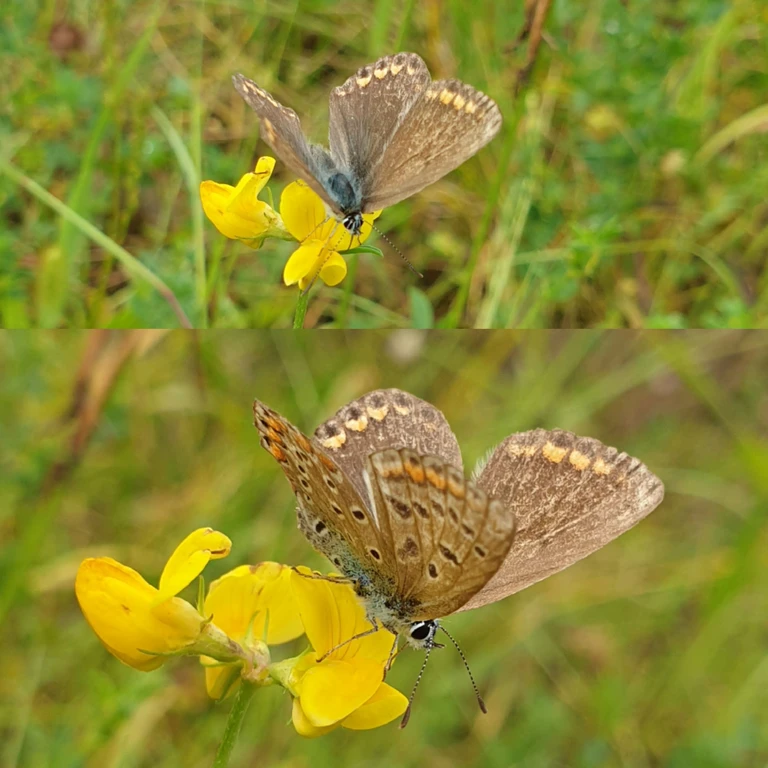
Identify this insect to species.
Polyommatus icarus
